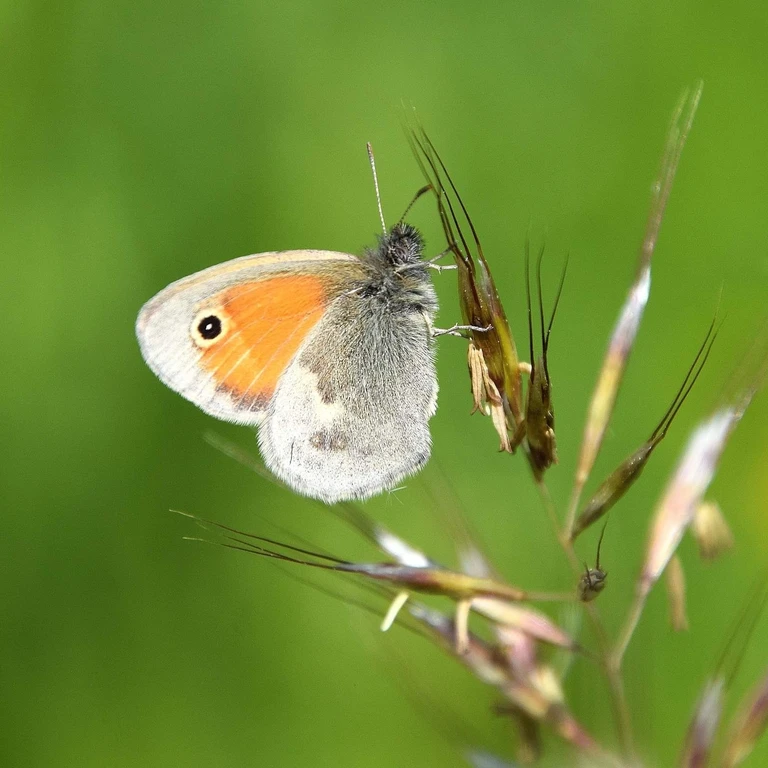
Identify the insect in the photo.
Coenonympha pamphilus
